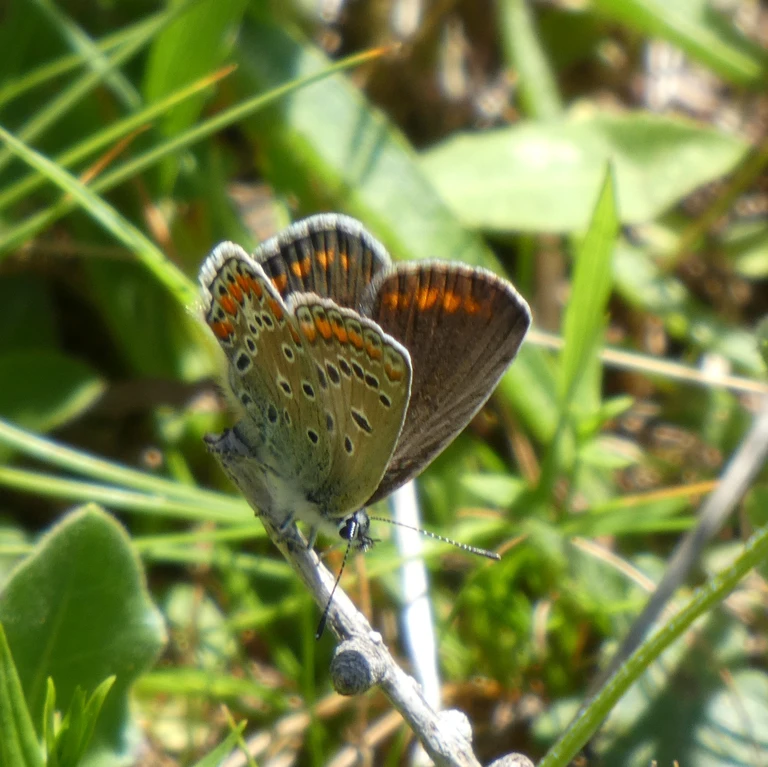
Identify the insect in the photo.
Polyommatus icarus
